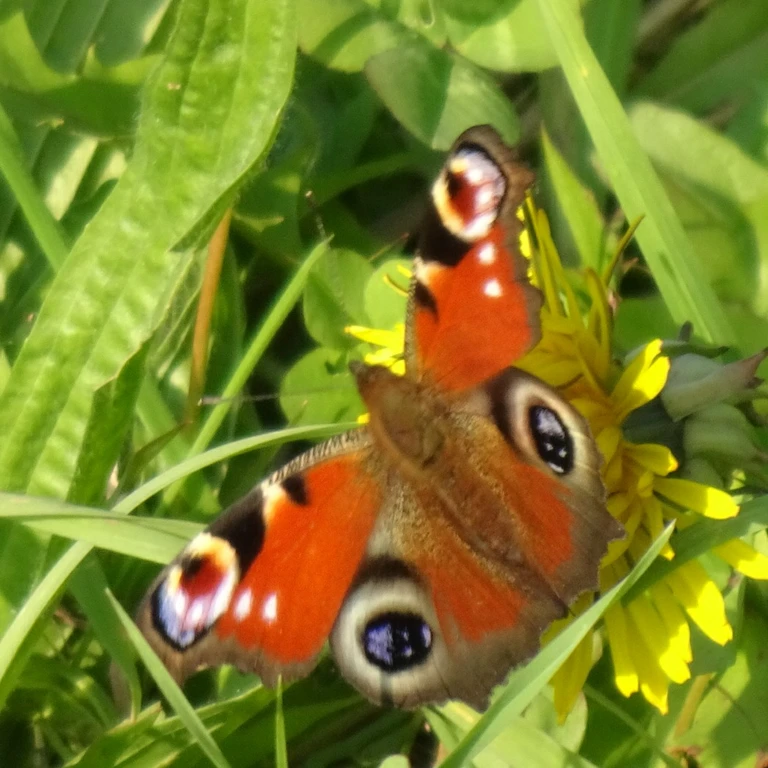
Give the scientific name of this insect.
Aglais io
